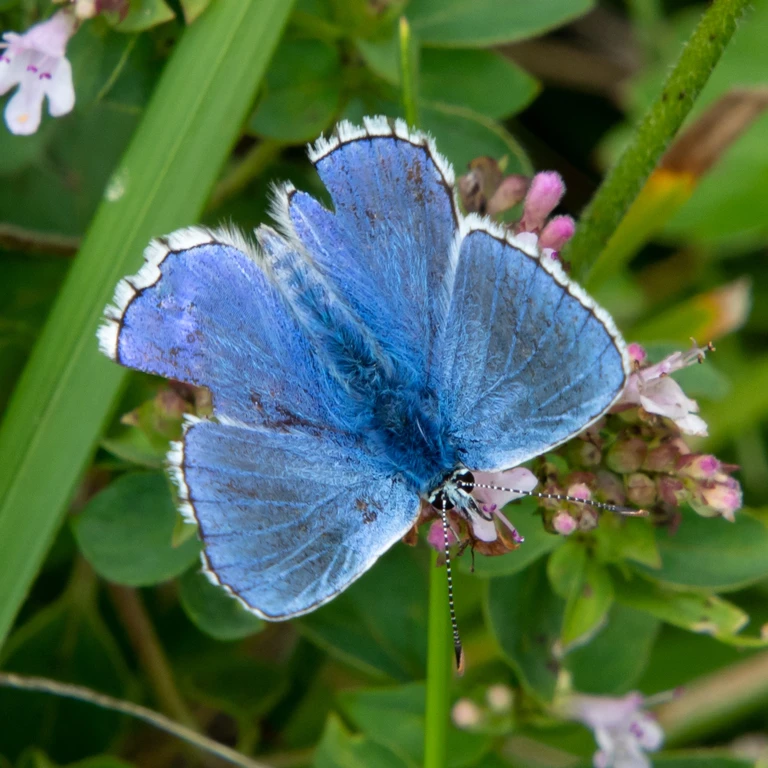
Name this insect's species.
Lysandra bellargus
